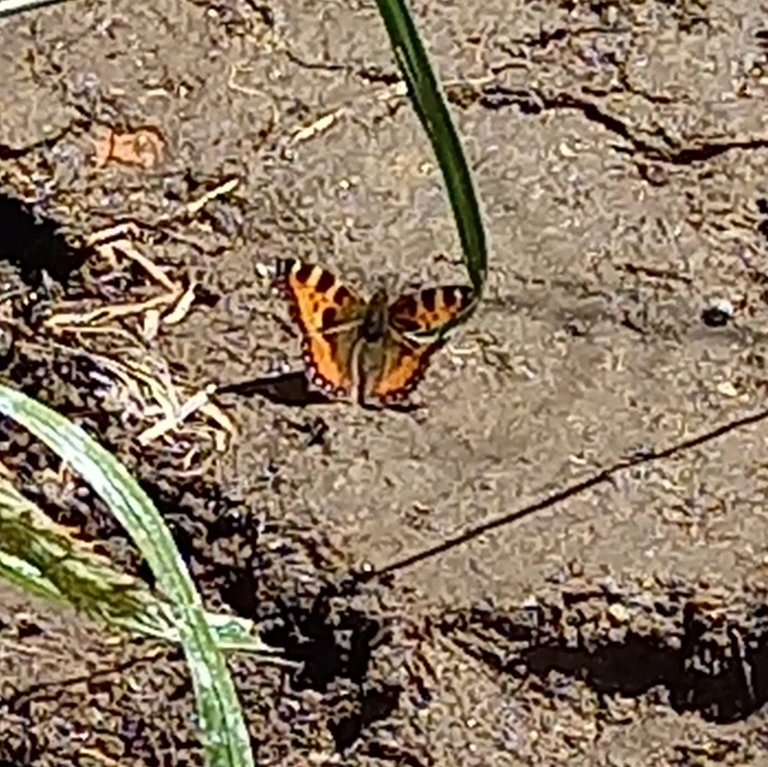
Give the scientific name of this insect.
Aglais urticae
